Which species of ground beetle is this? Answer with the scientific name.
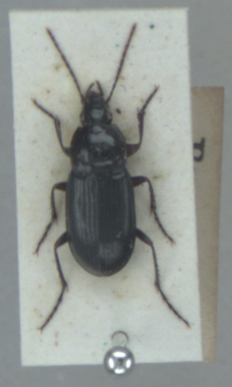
Calathus melanocephalus
